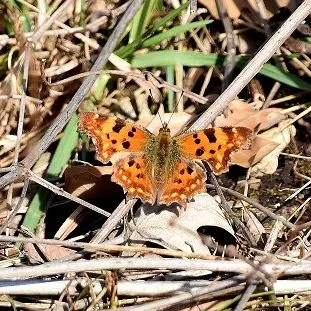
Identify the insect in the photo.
Polygonia c-album
